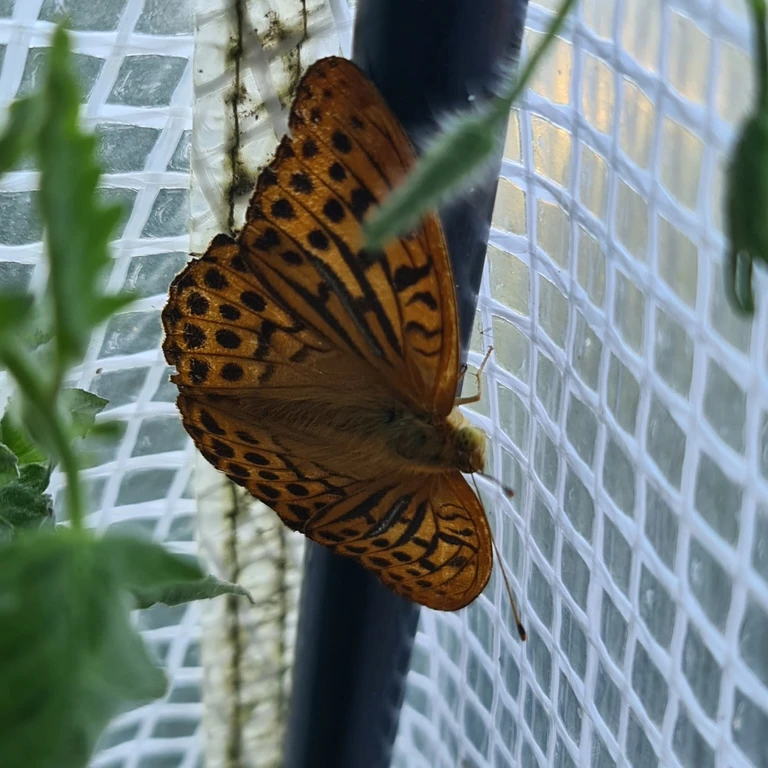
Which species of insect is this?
Argynnis paphia
